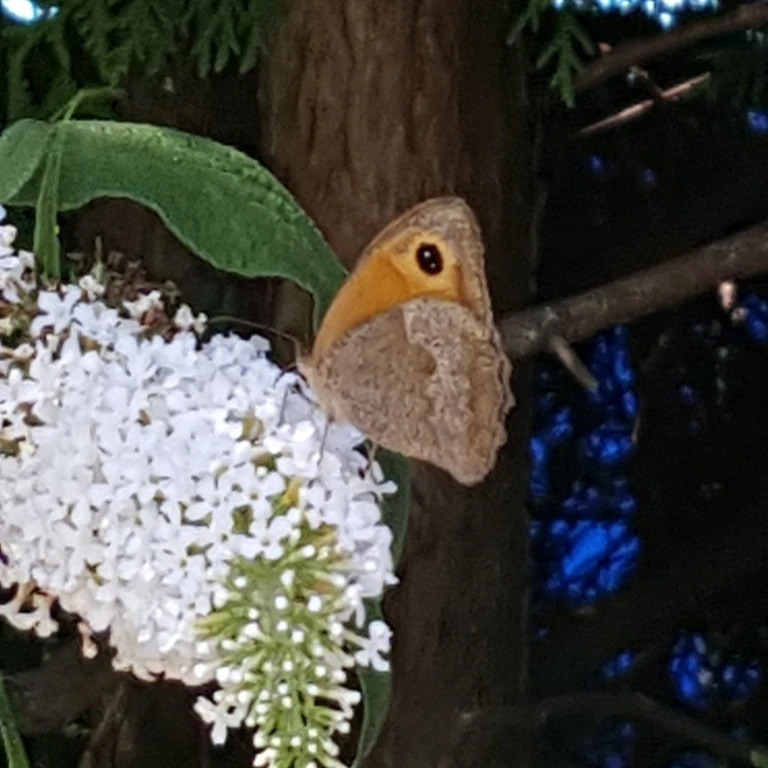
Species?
Maniola jurtina
